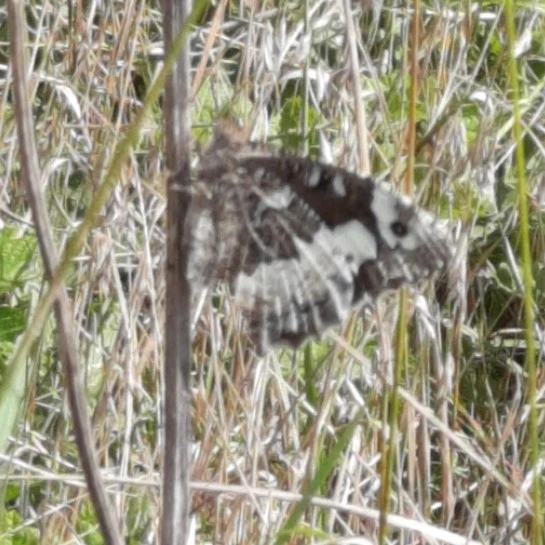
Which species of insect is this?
Brintesia circe
